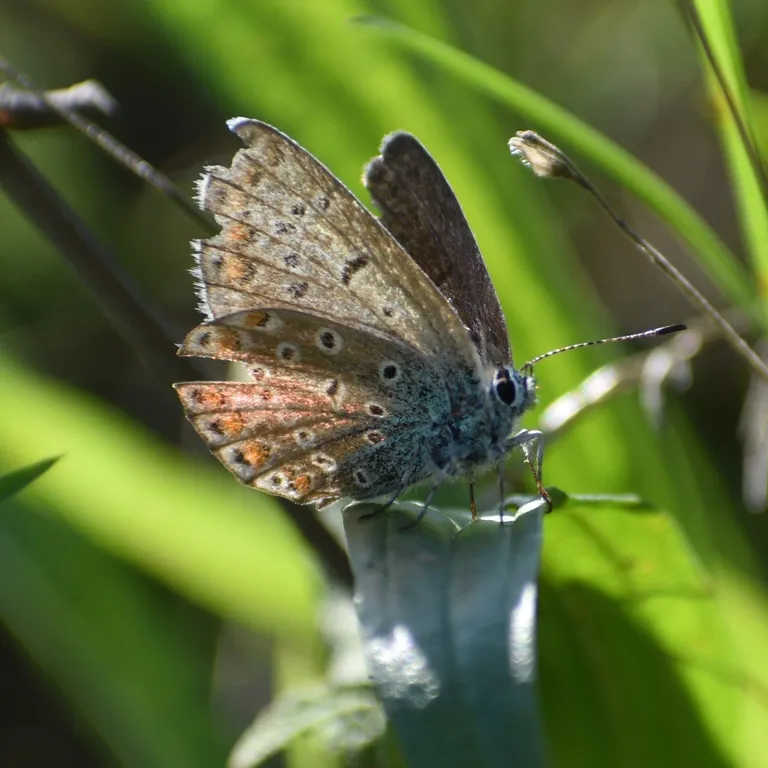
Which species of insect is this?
Polyommatus icarus
